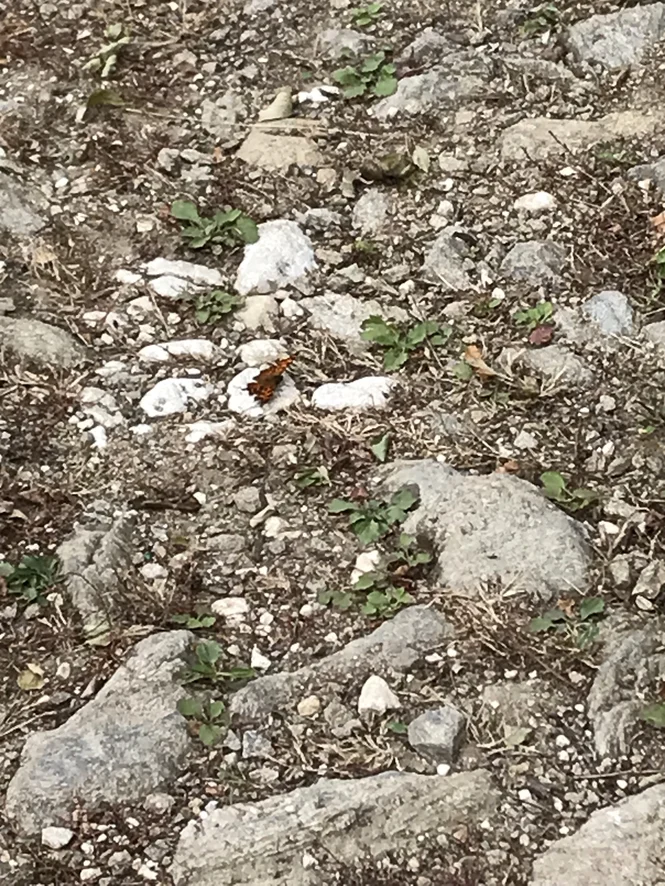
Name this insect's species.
Polygonia c-album
